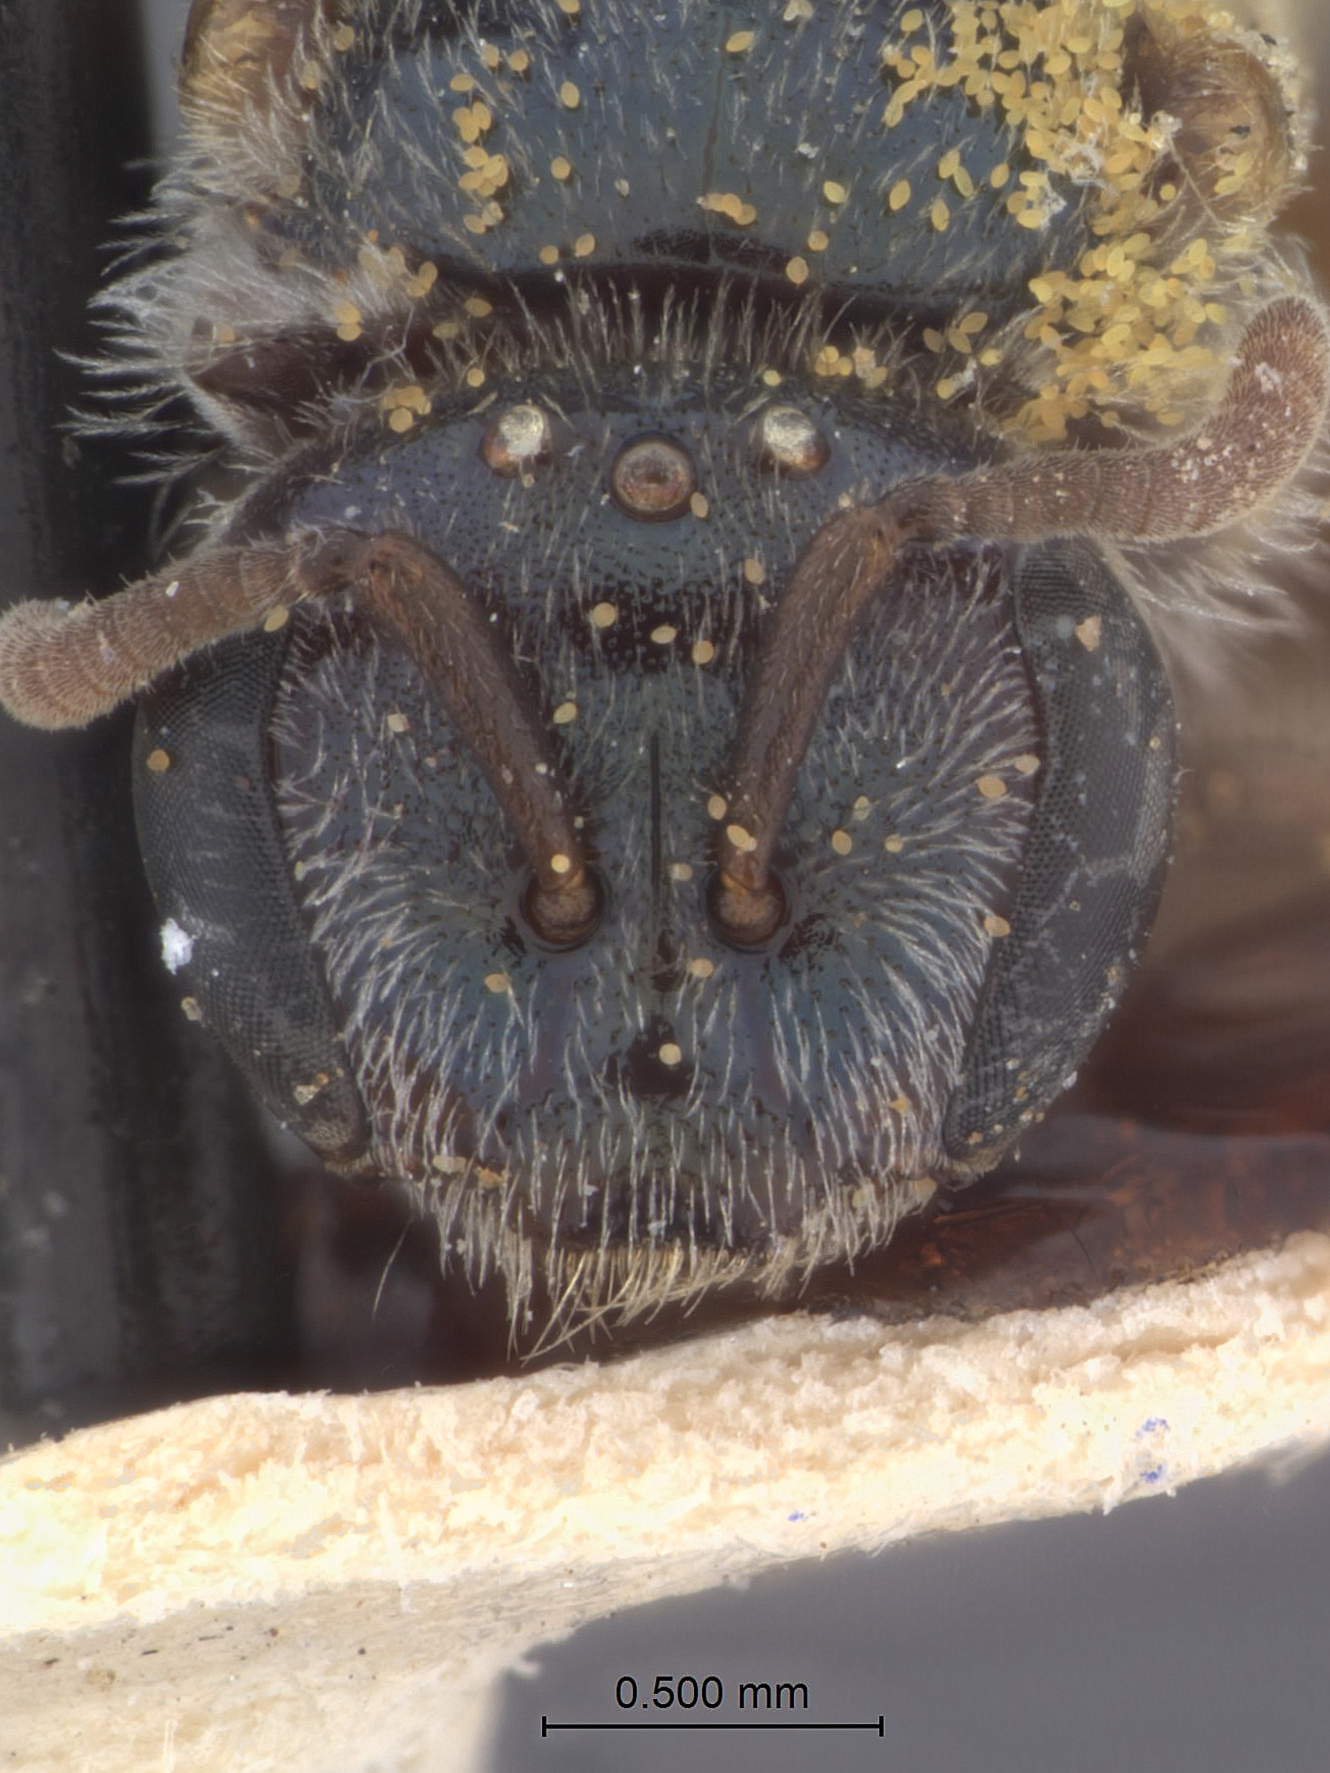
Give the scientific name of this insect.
Halictus politissimus
